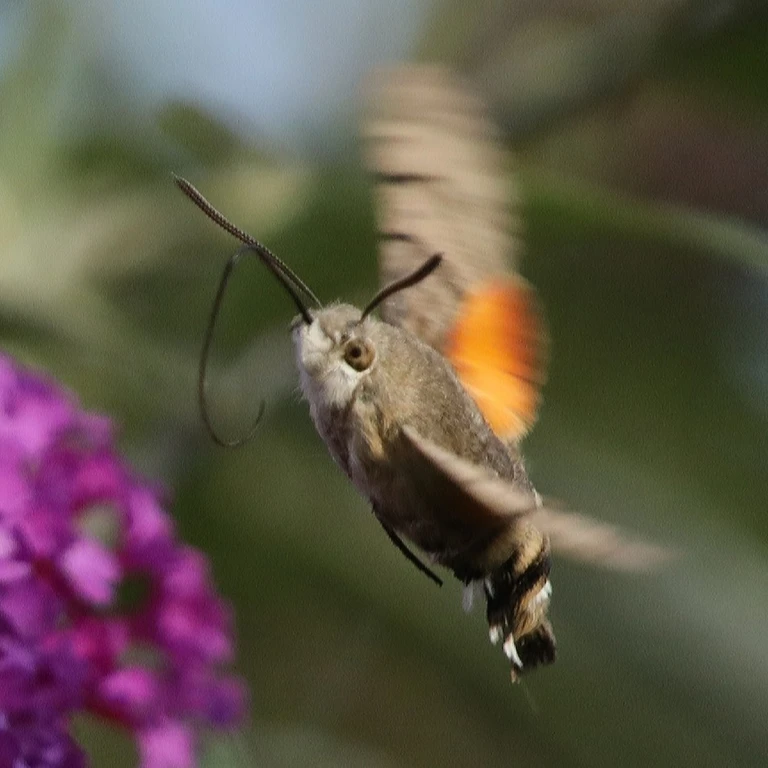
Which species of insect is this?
Macroglossum stellatarum
